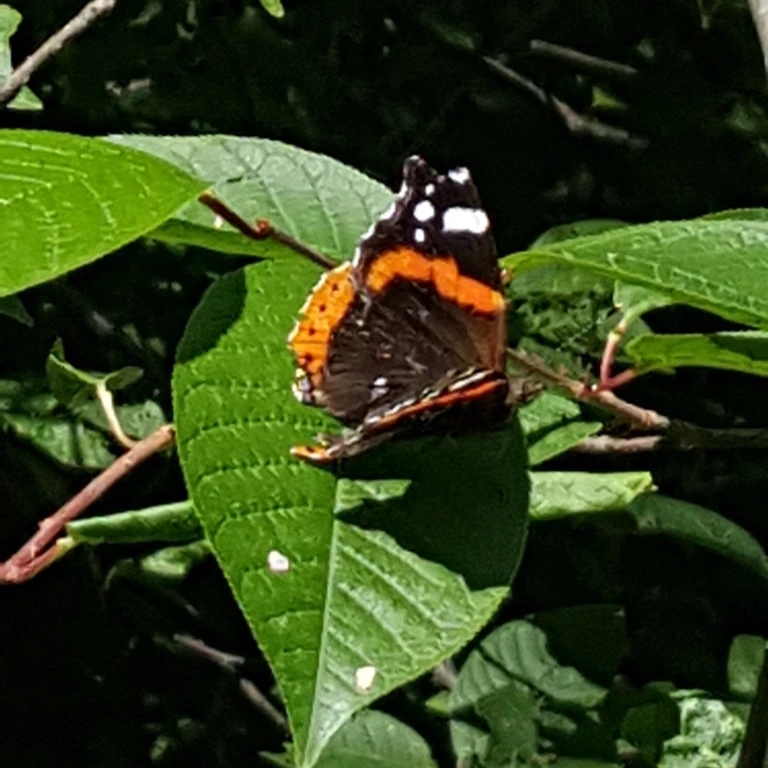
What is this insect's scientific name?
Vanessa atalanta
